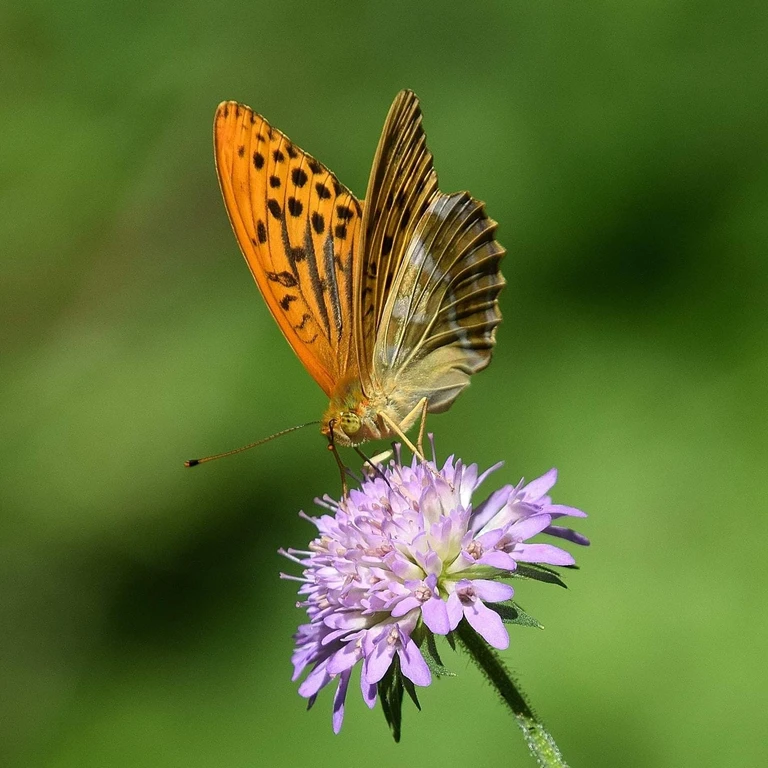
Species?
Argynnis paphia
